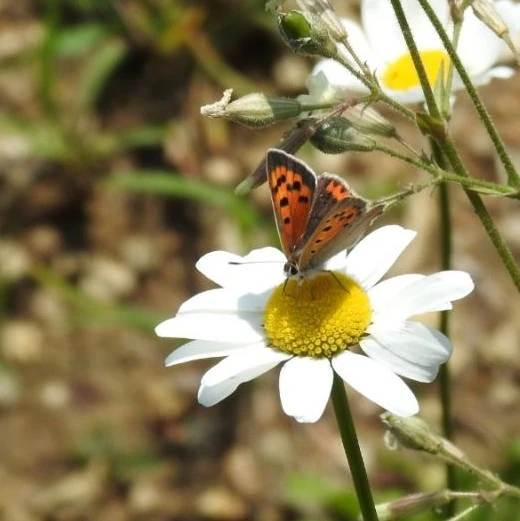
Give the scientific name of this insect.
Lycaena phlaeas
